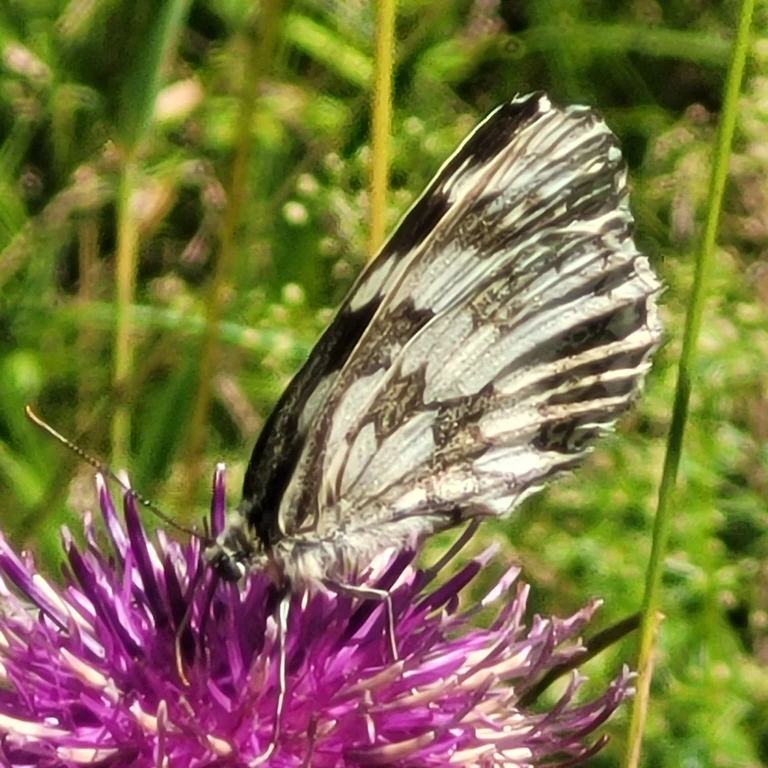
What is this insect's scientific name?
Melanargia galathea
